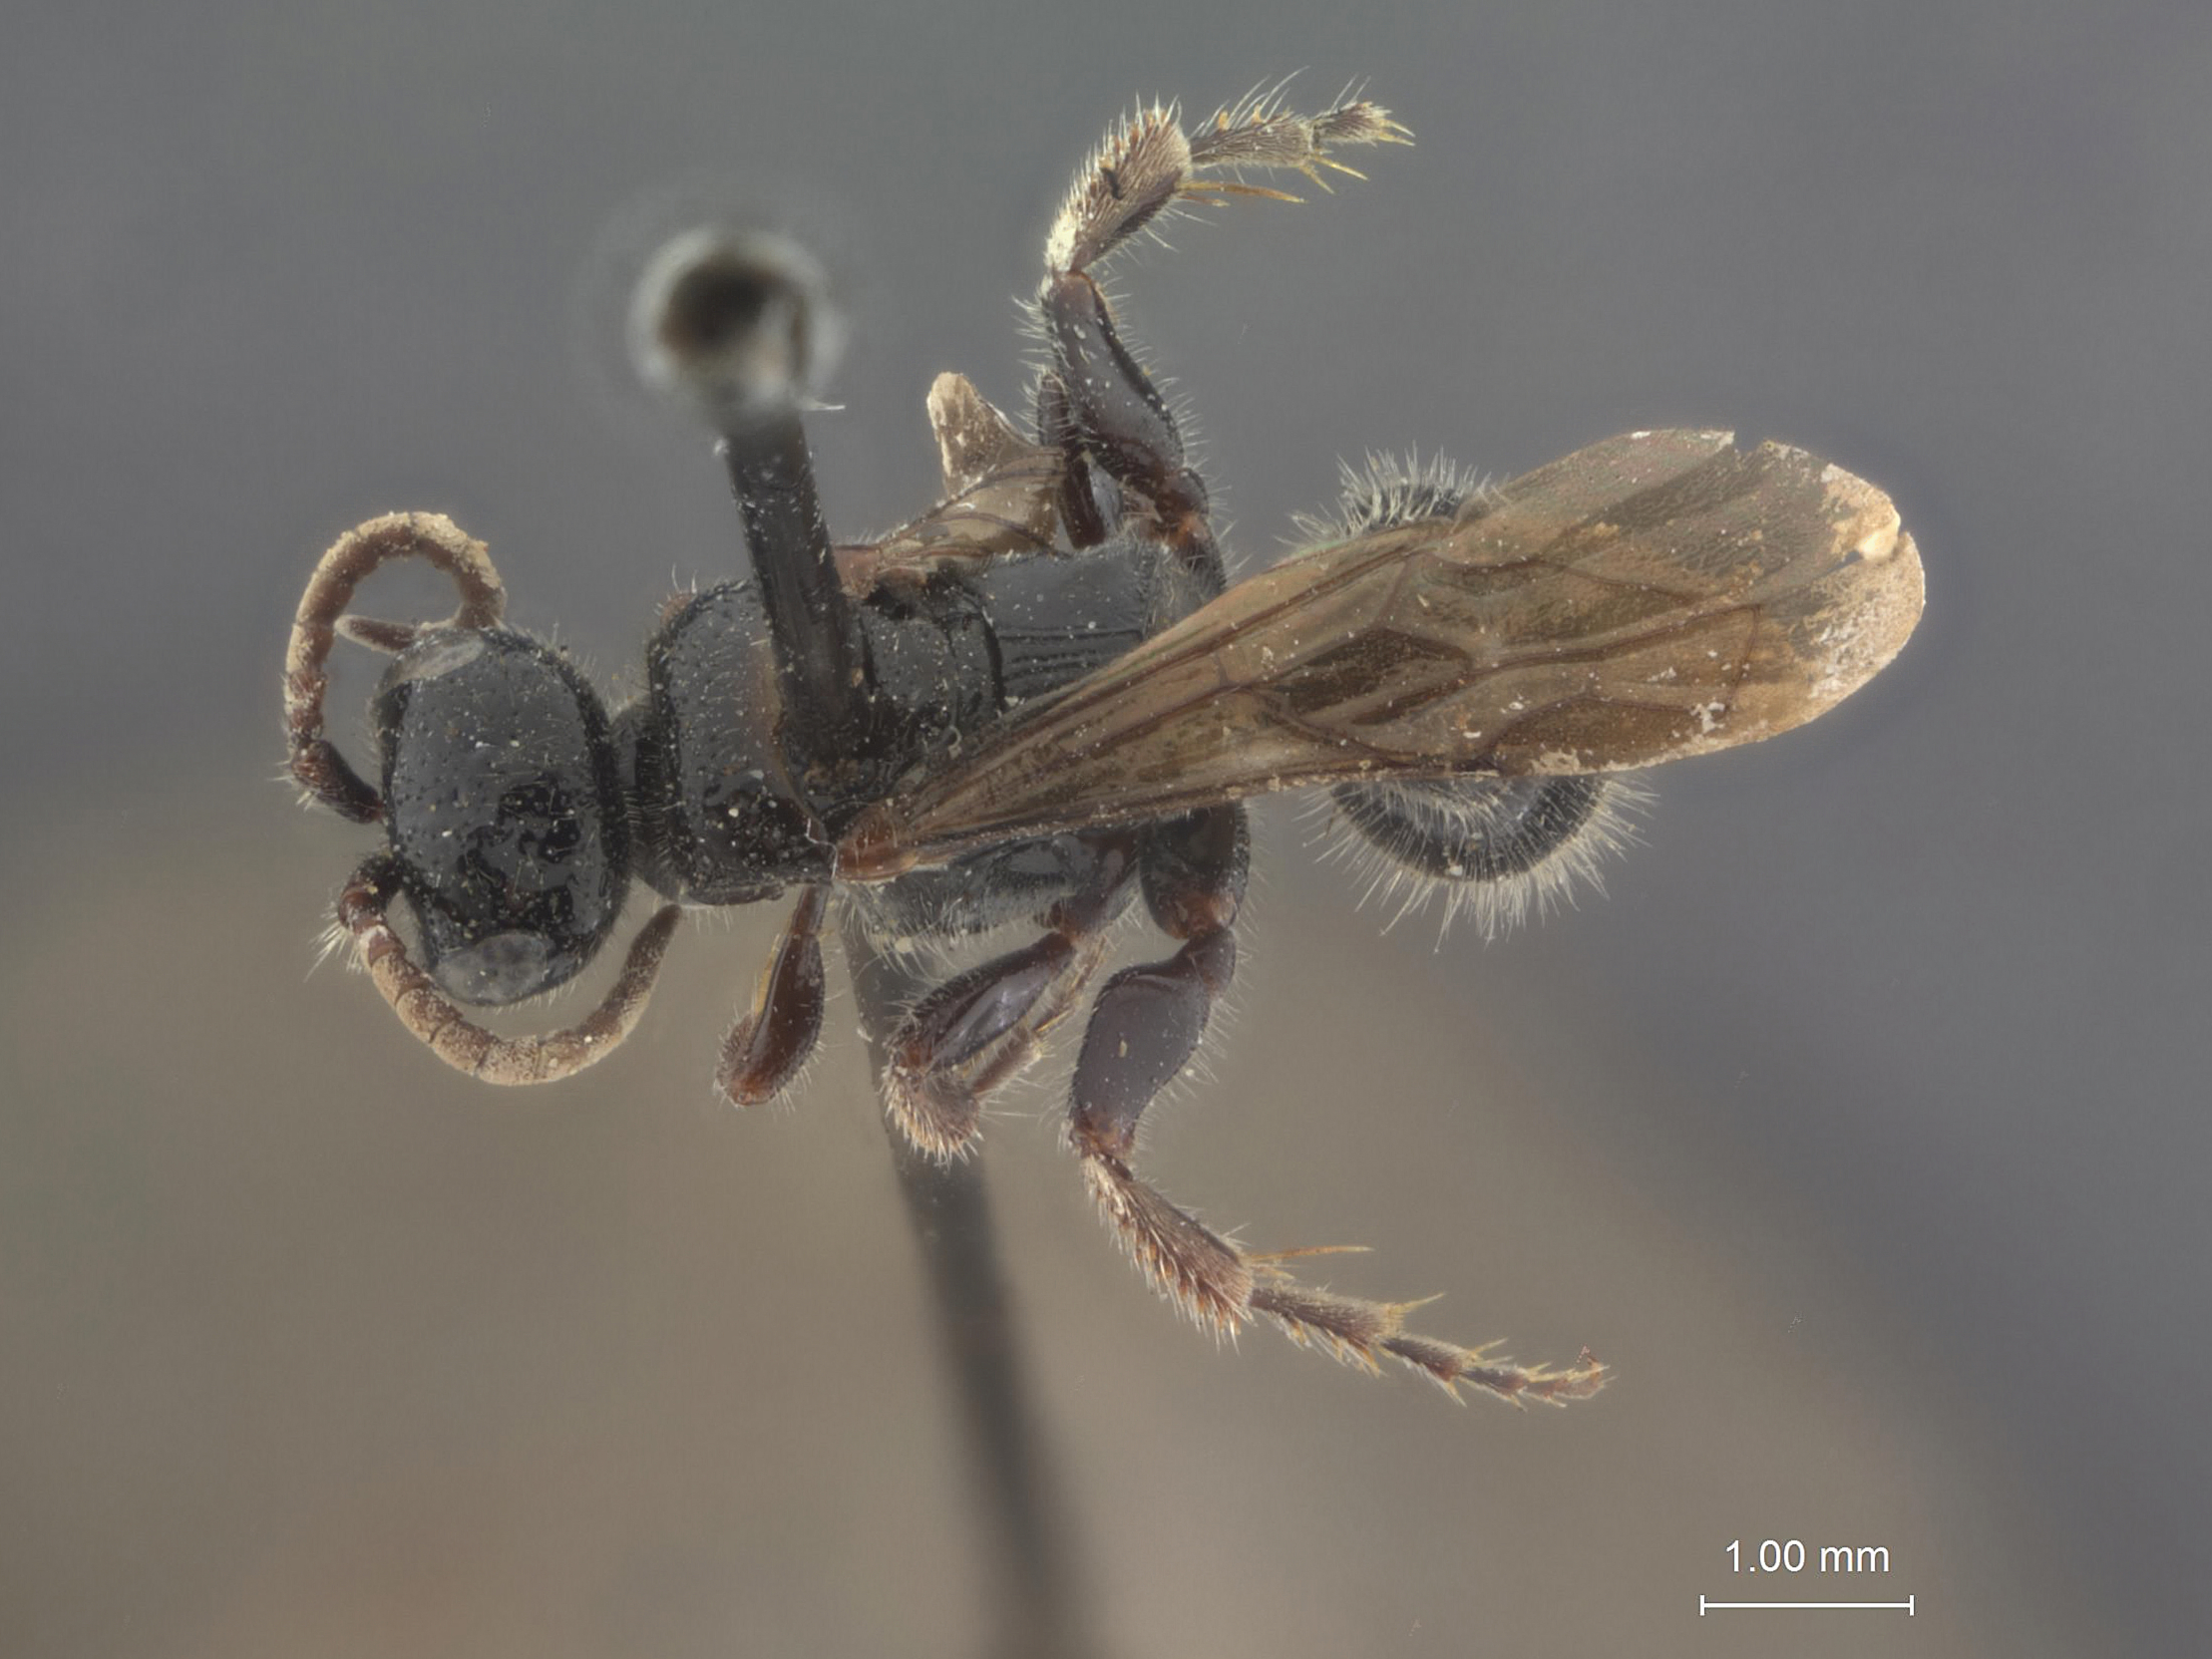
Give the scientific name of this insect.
Tiphia notopolita
